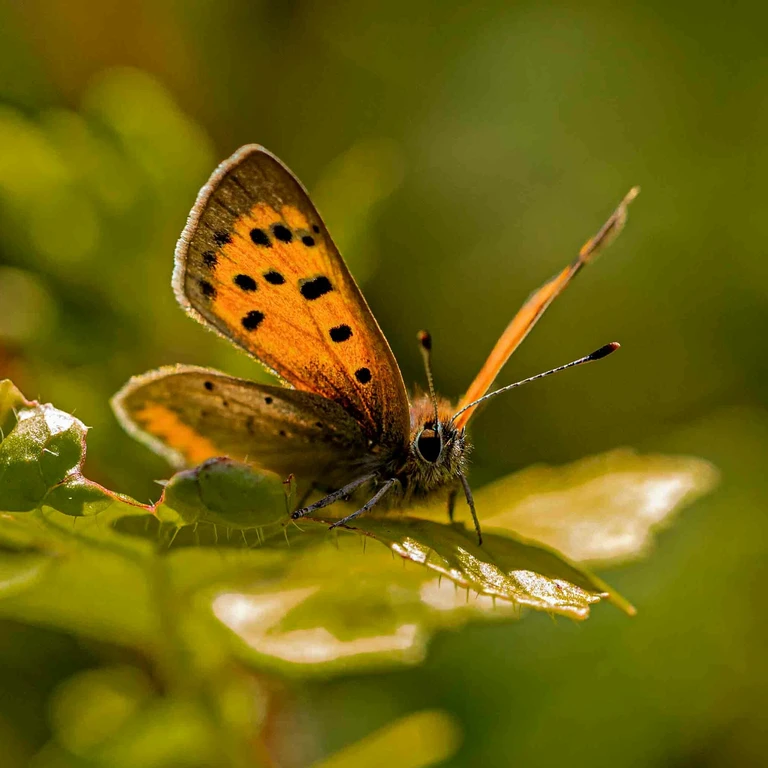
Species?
Lycaena phlaeas
